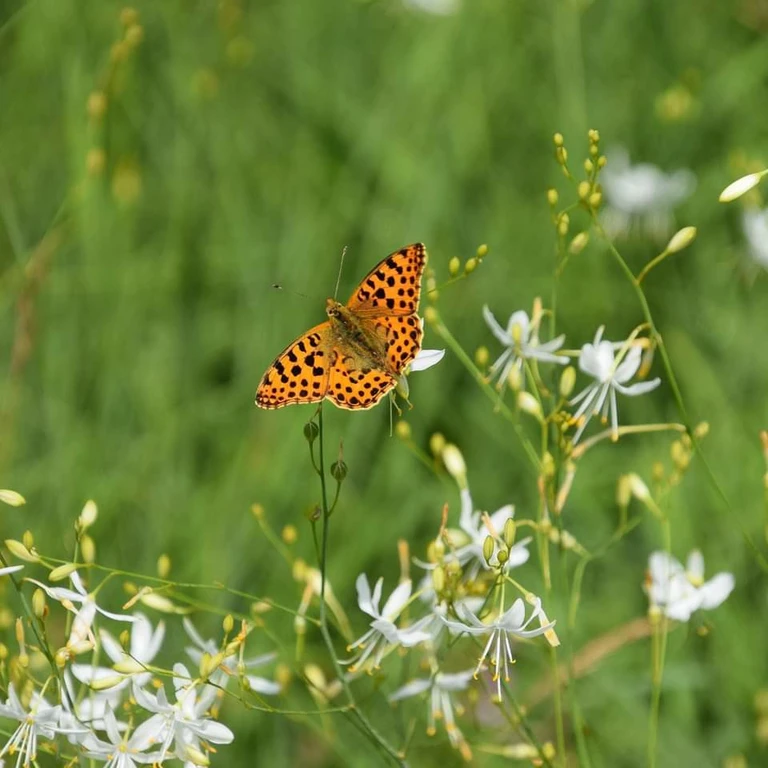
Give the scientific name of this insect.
Issoria lathonia
